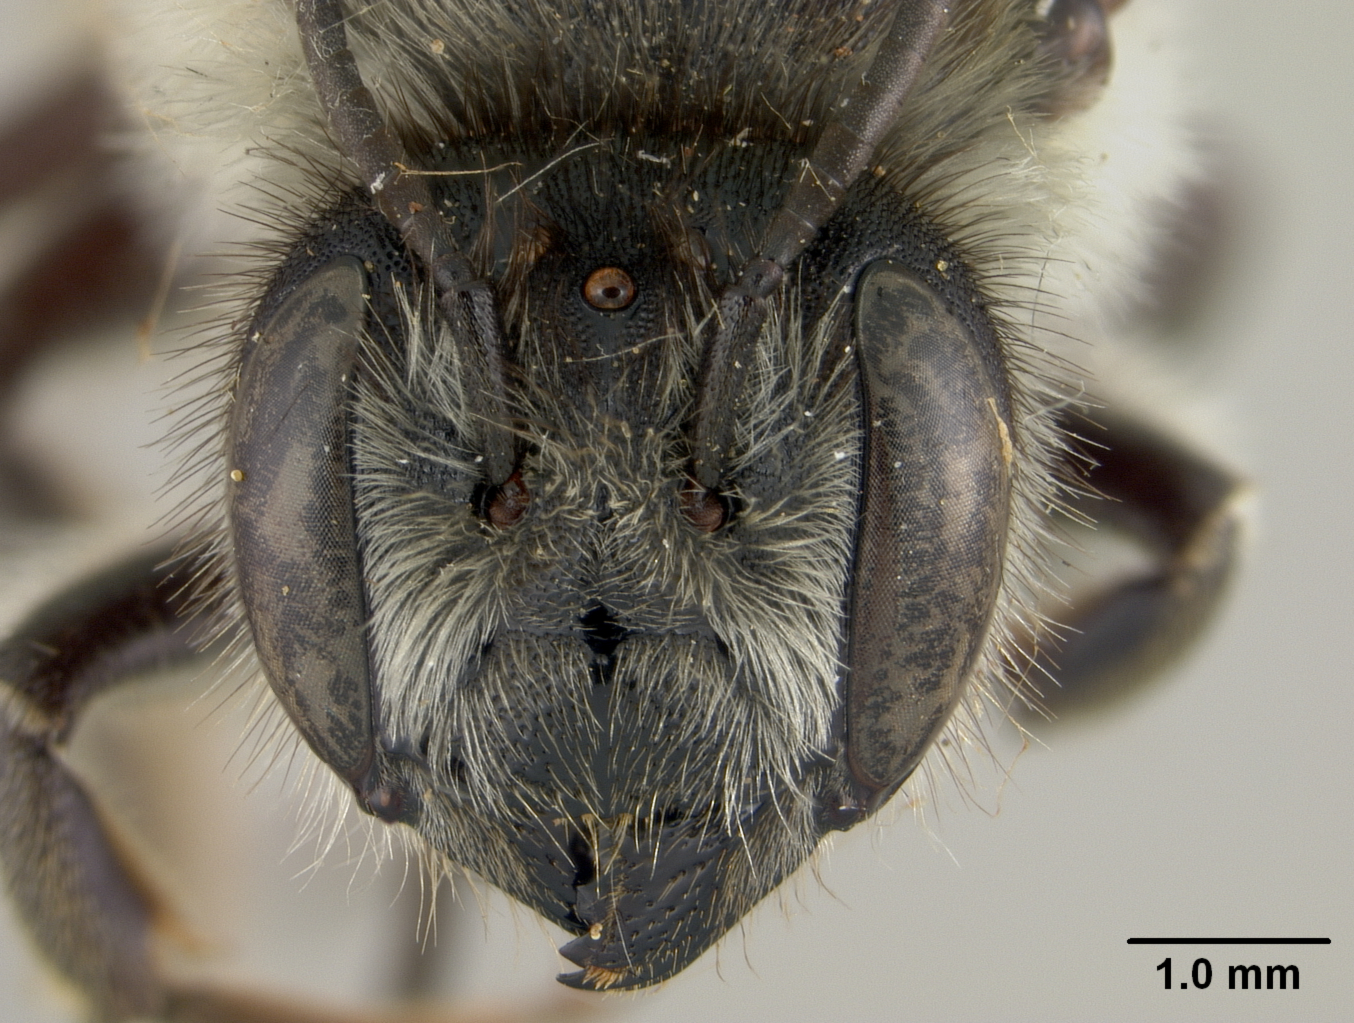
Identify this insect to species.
Megachile polita
